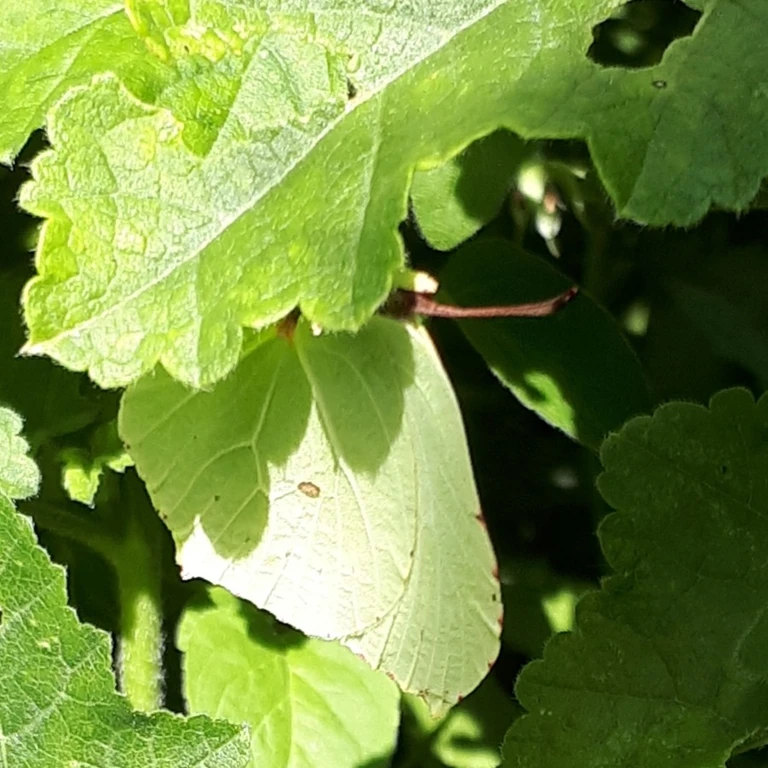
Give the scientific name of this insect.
Gonepteryx rhamni
